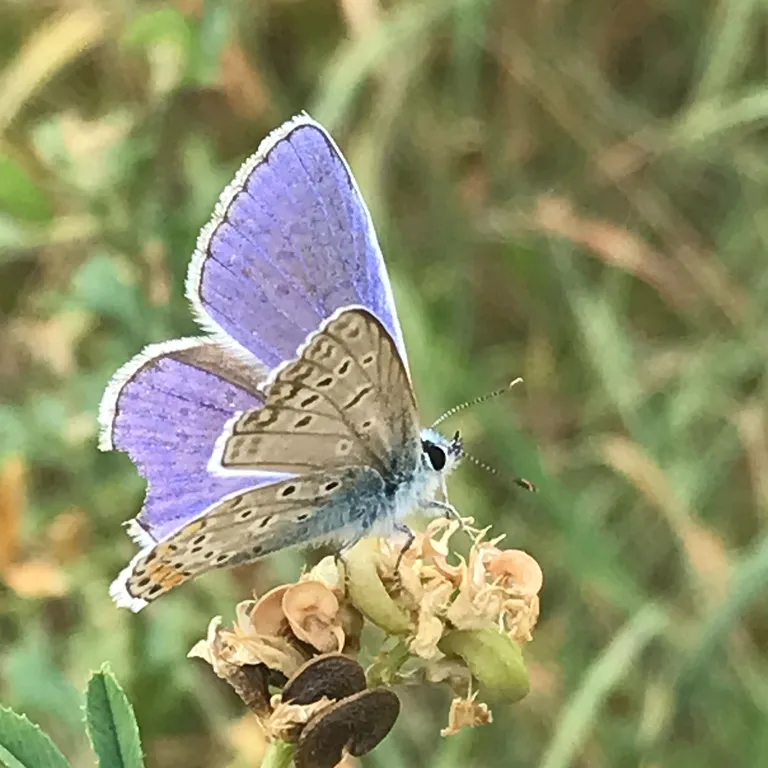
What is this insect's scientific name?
Polyommatus icarus
